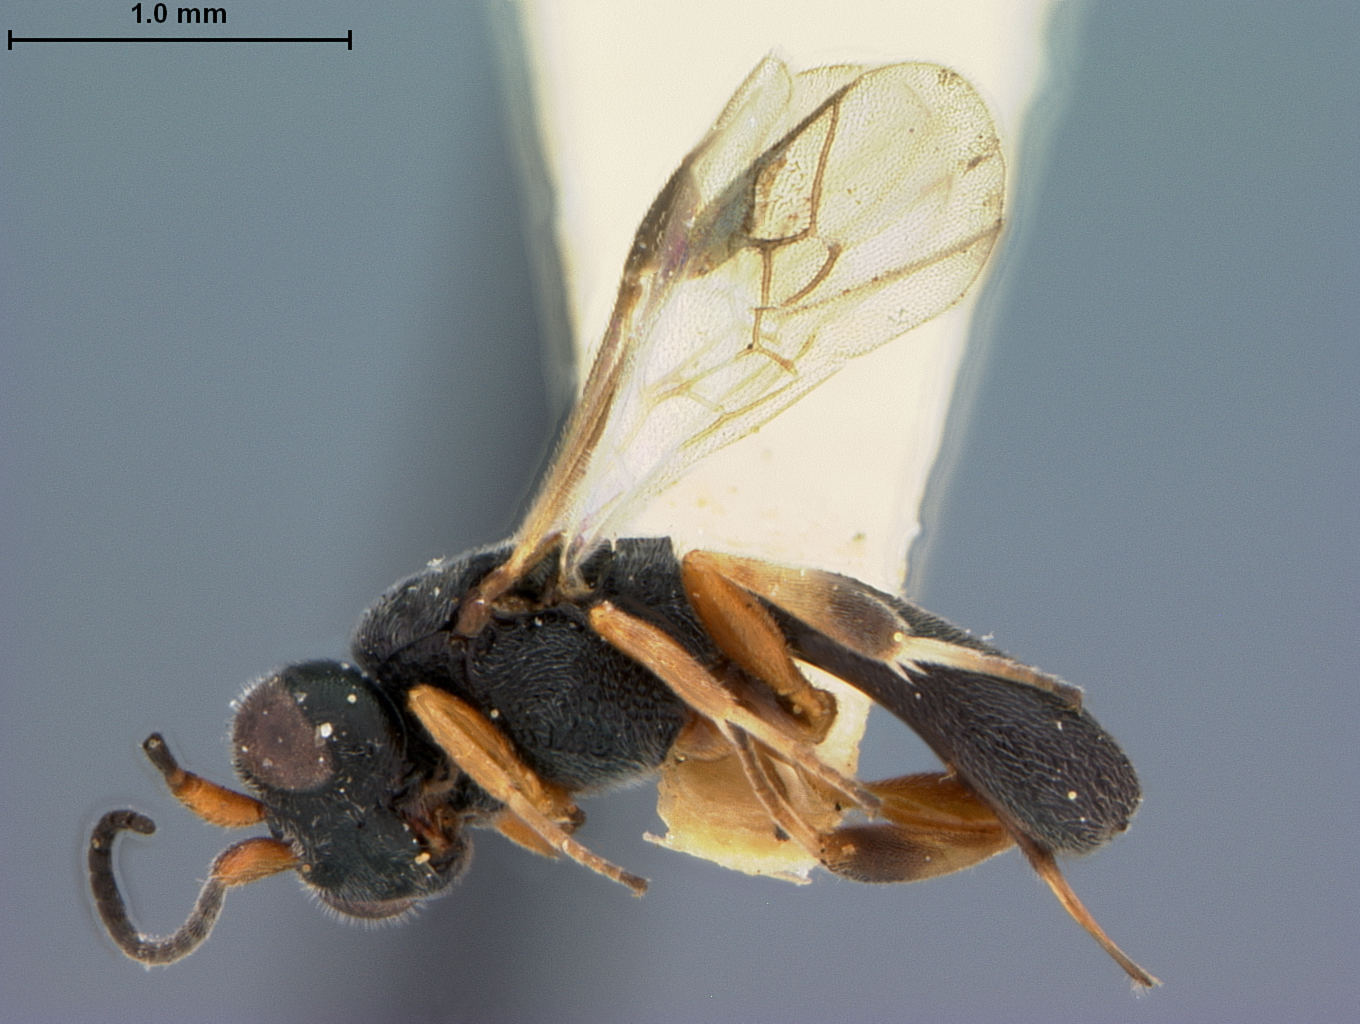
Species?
Chelonus brevicornis
